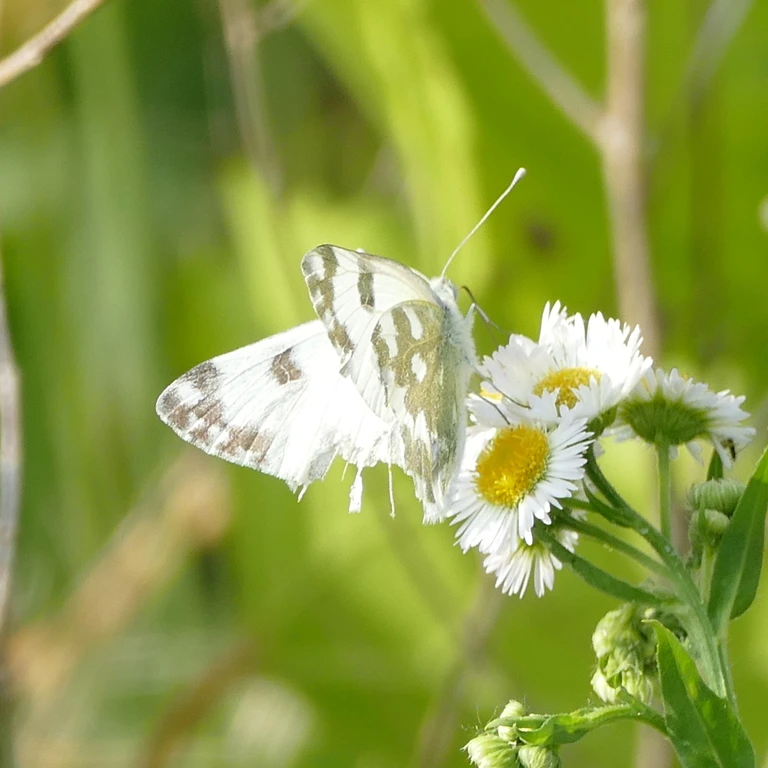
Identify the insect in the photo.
Pontia edusa
